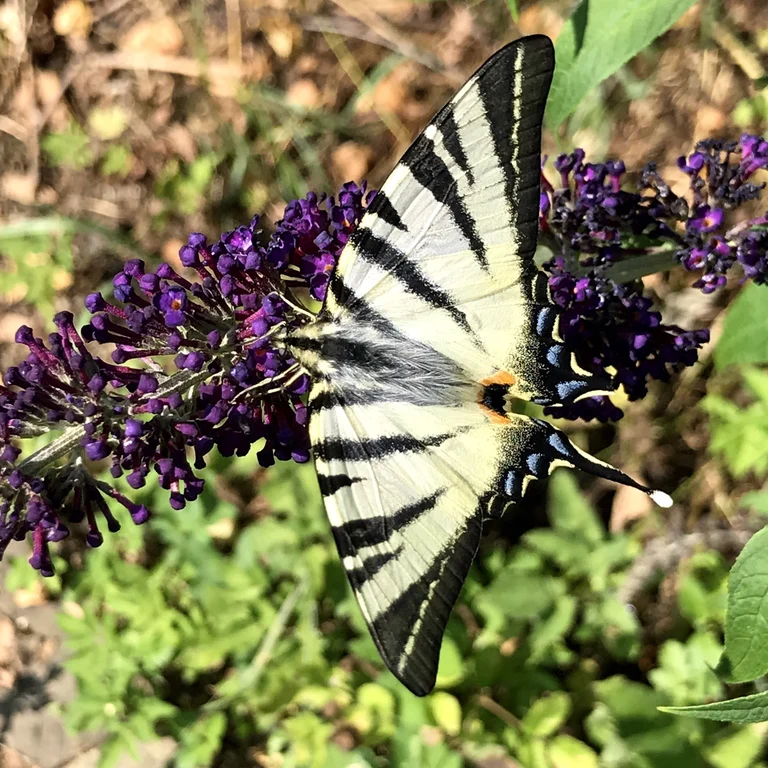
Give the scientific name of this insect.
Iphiclides podalirius
